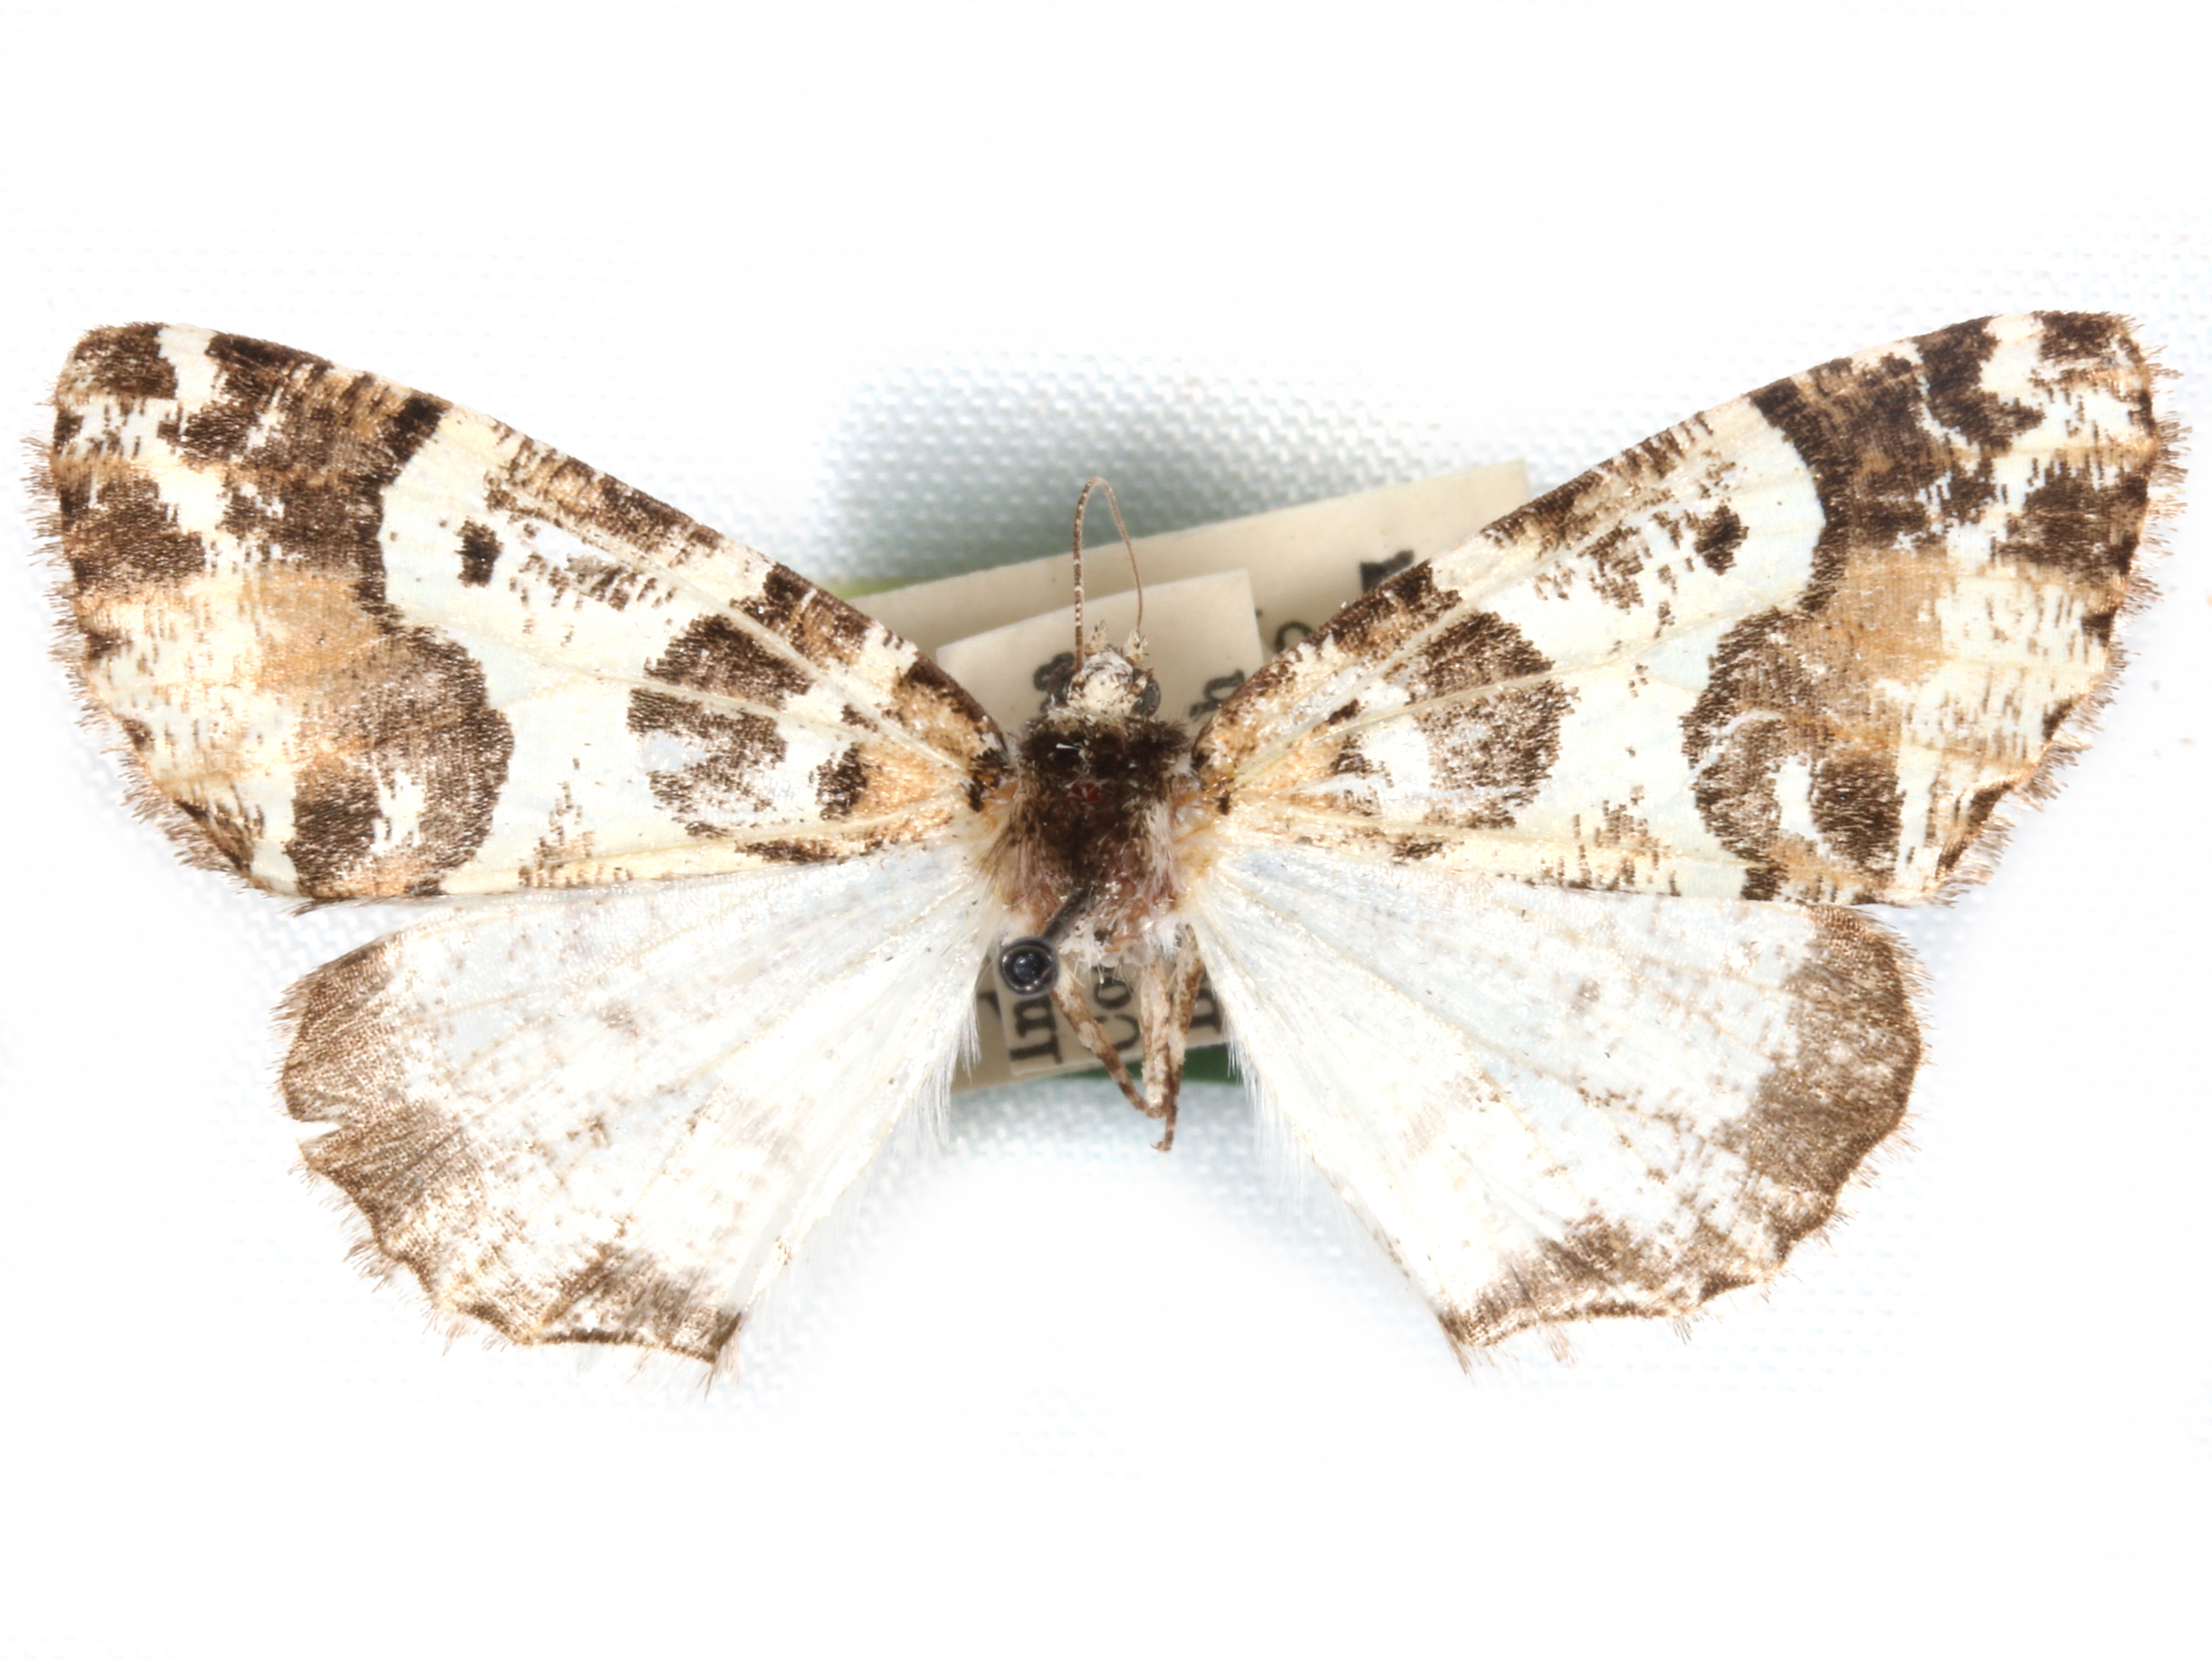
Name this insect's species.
Arizela dulcis
